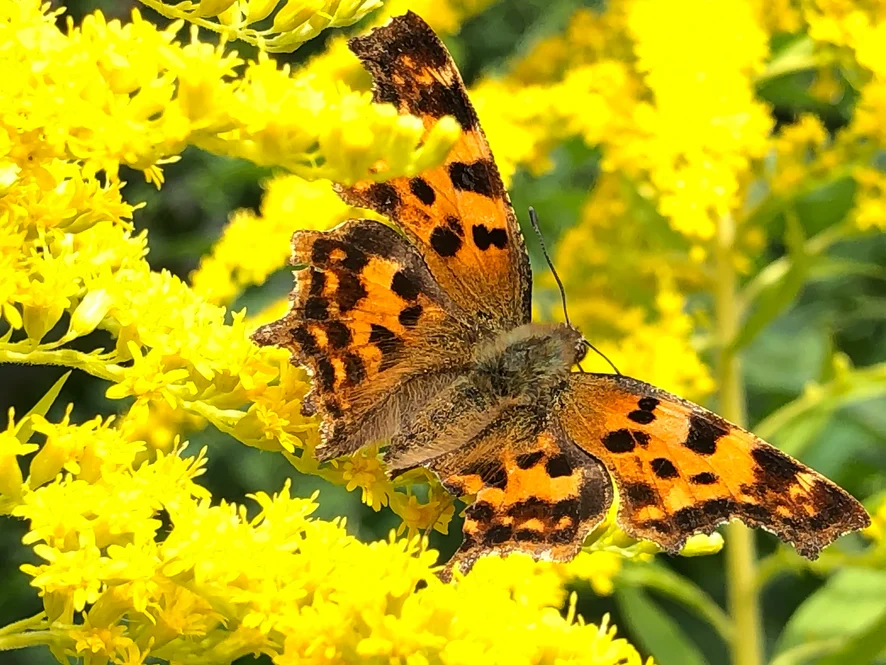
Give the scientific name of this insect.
Polygonia c-album
